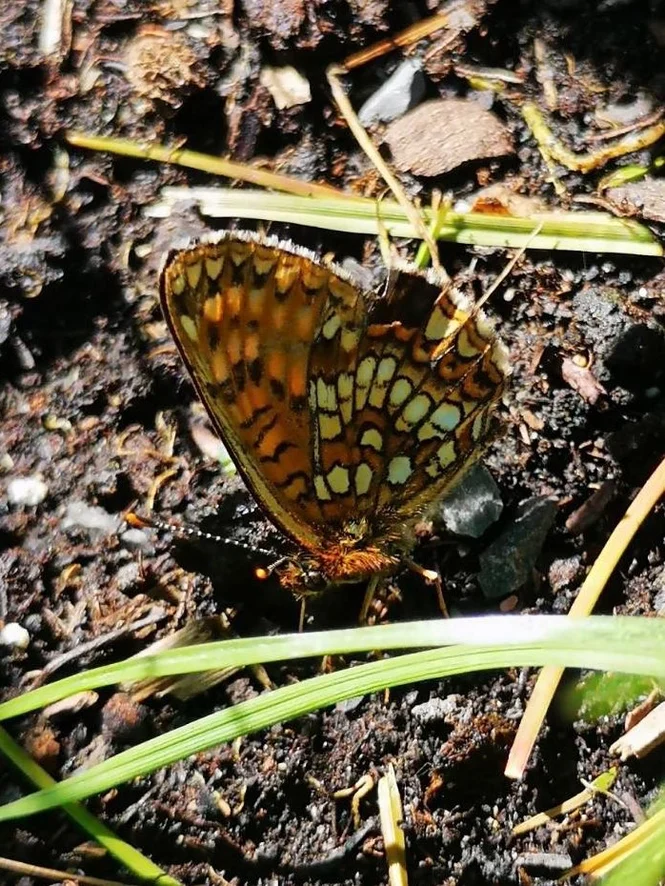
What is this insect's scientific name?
Melitaea diamina
